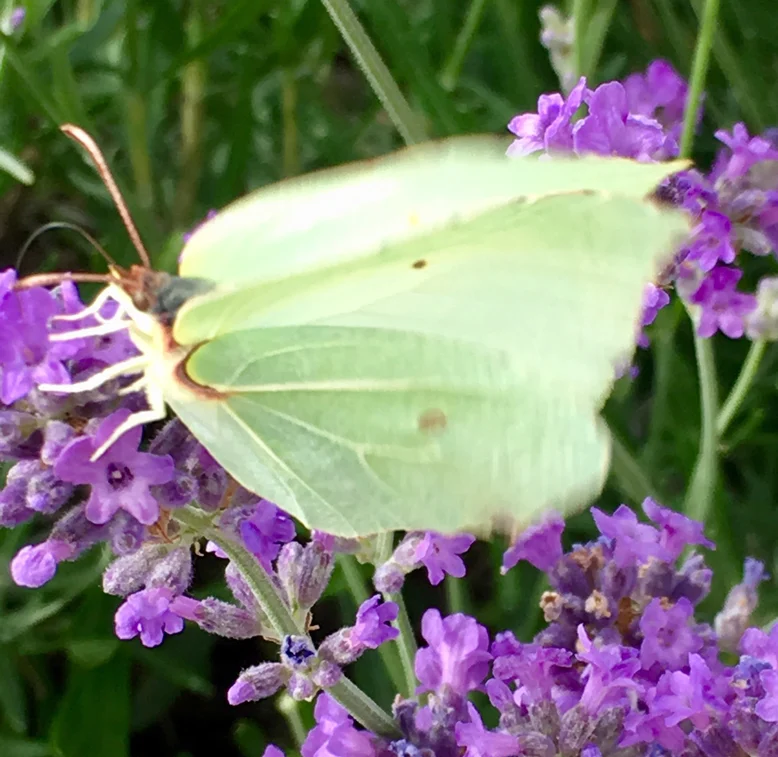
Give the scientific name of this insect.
Gonepteryx rhamni
